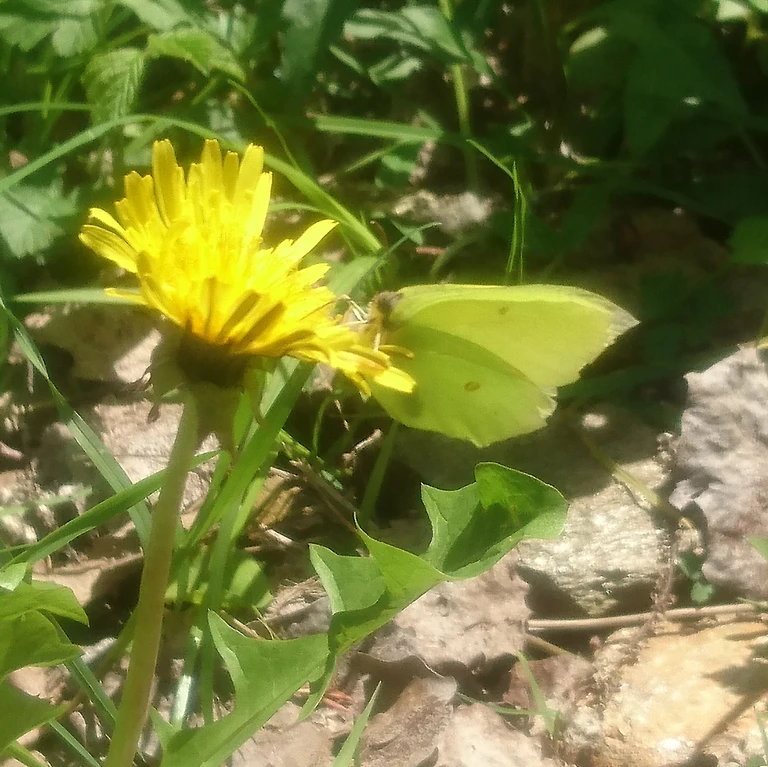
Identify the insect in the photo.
Gonepteryx rhamni
